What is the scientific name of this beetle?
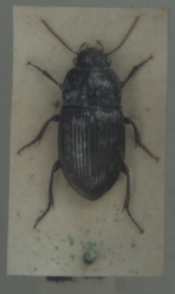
Amara consularis
